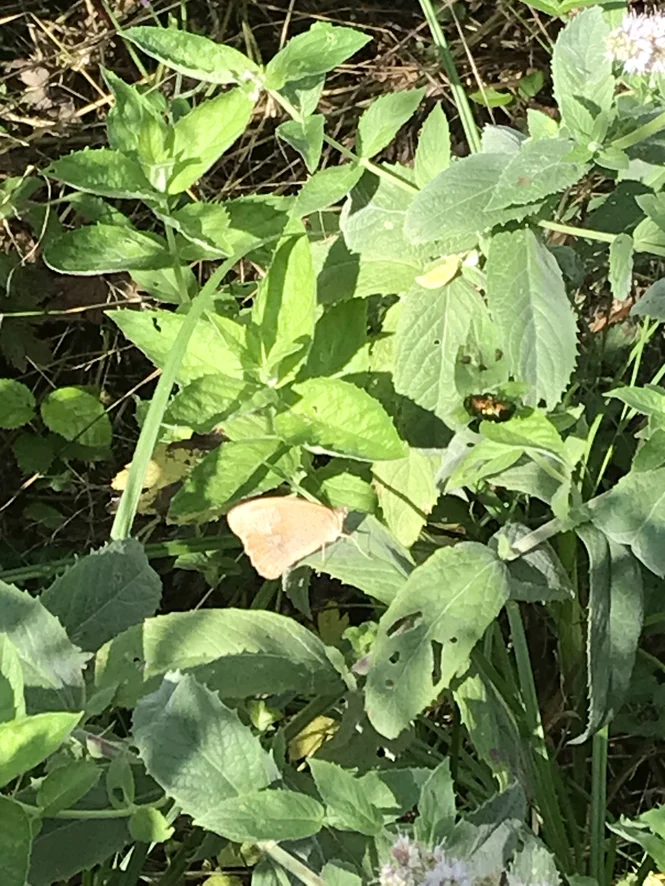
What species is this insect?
Maniola jurtina
